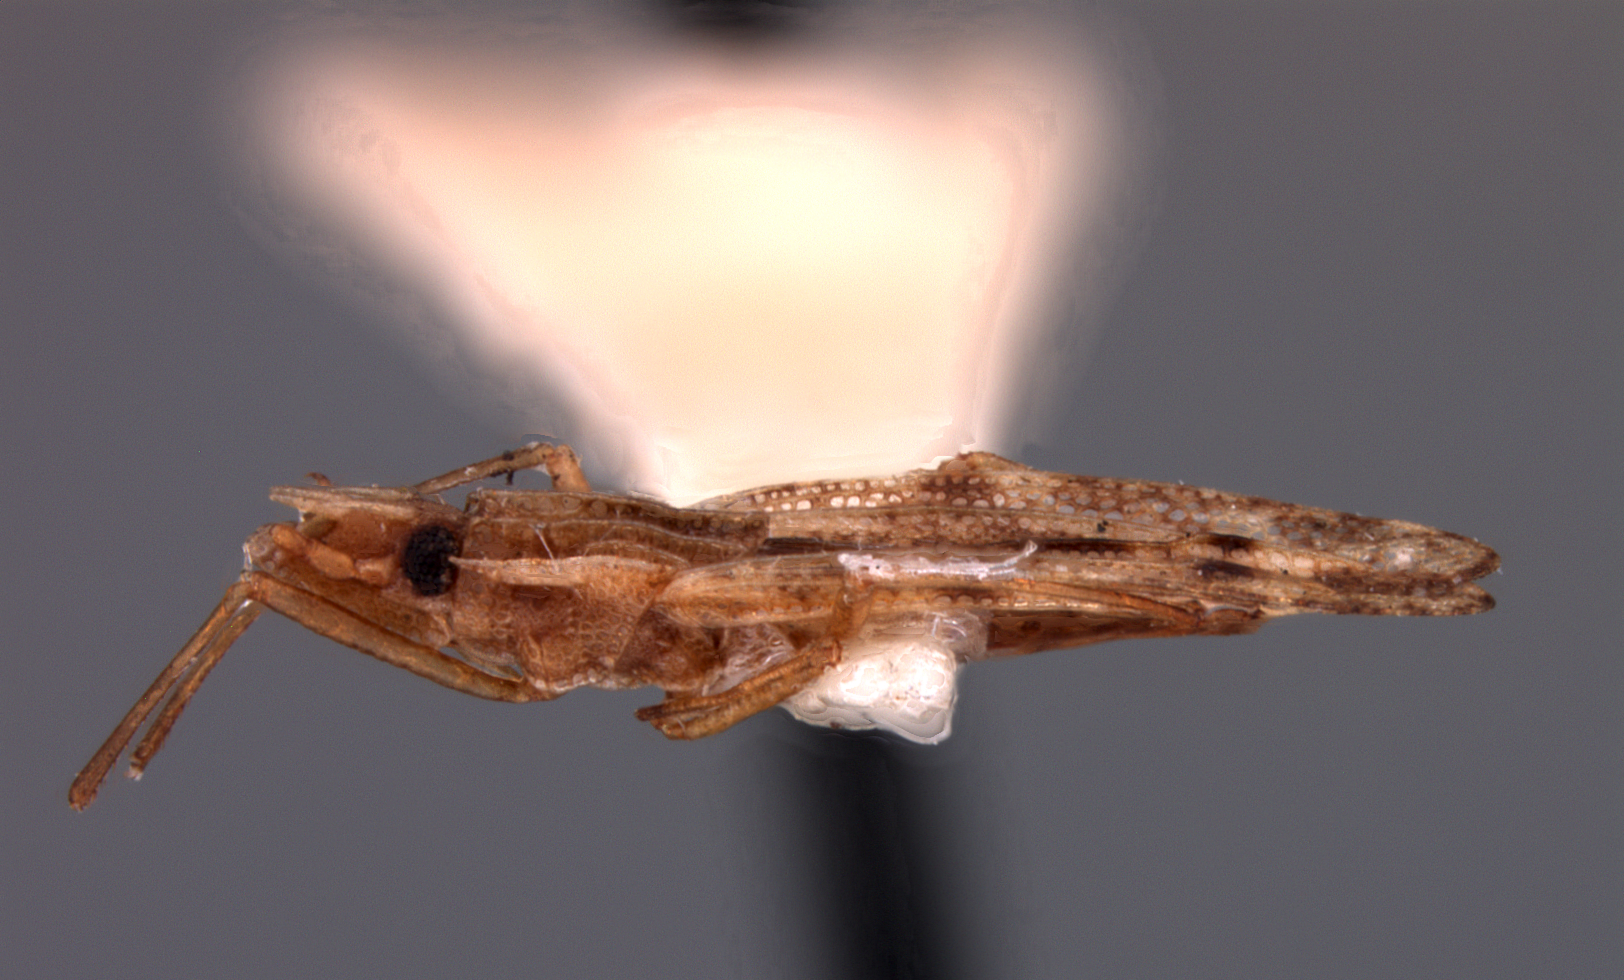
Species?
Cantacader formosus
